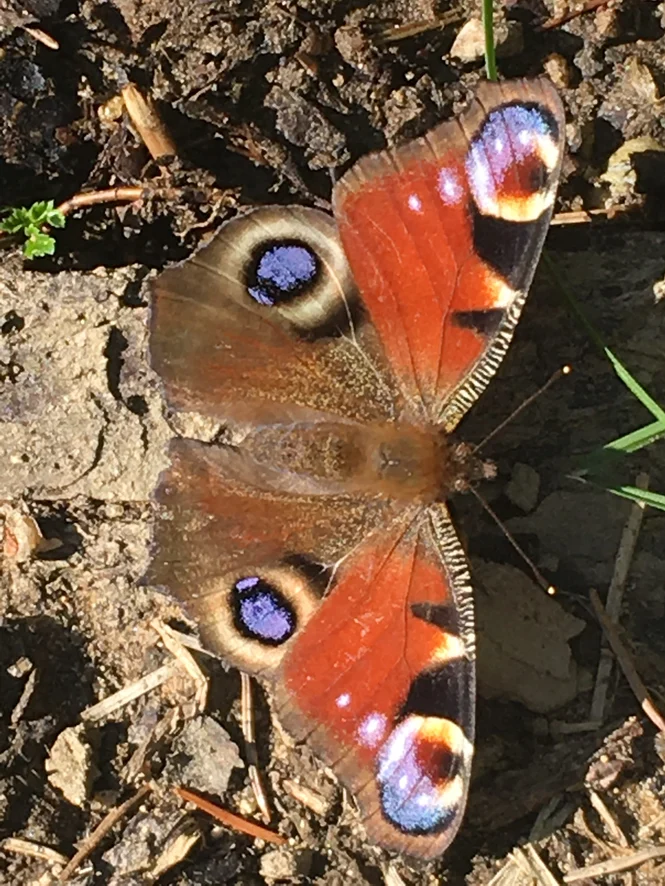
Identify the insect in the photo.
Aglais io
